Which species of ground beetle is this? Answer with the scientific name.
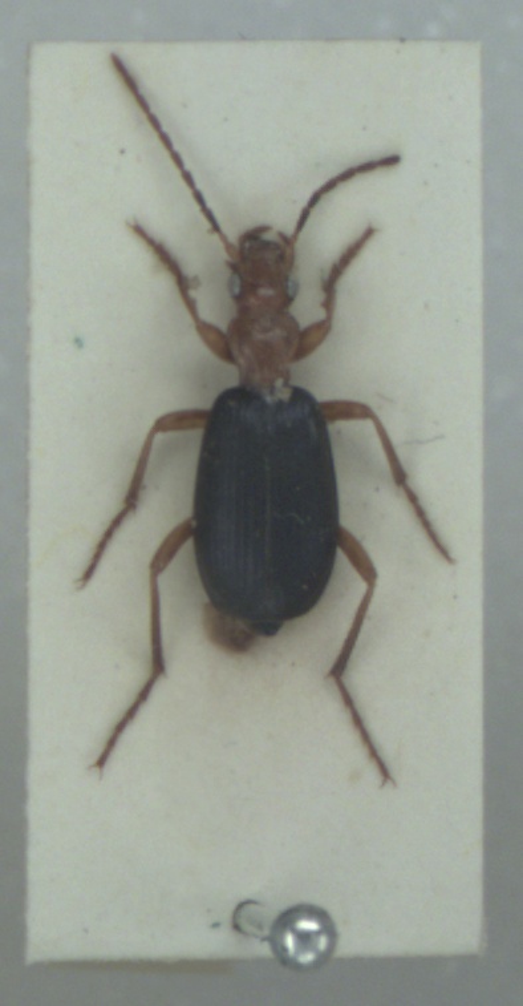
Brachinus crepitans
